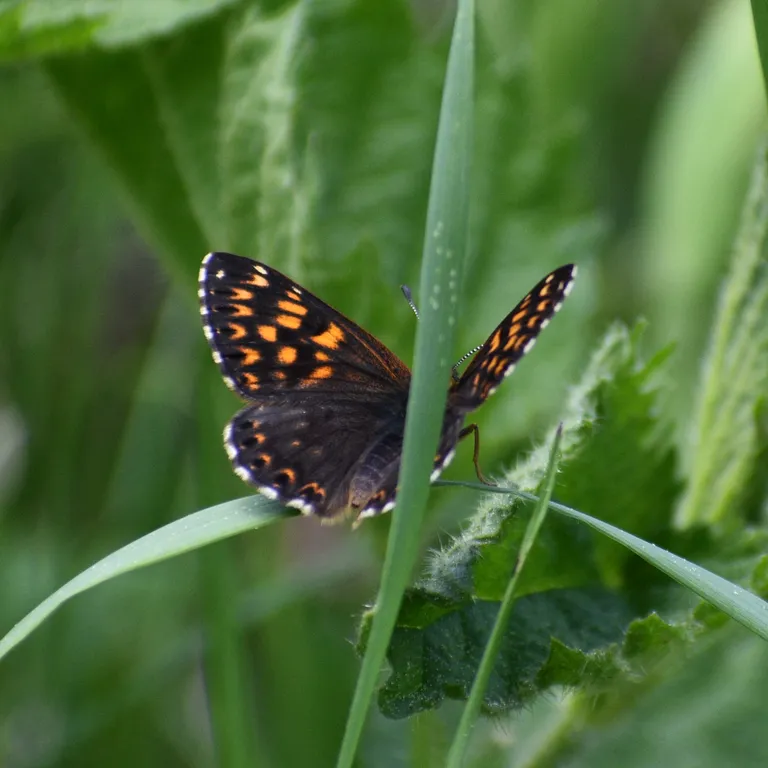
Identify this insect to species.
Hamearis lucina
